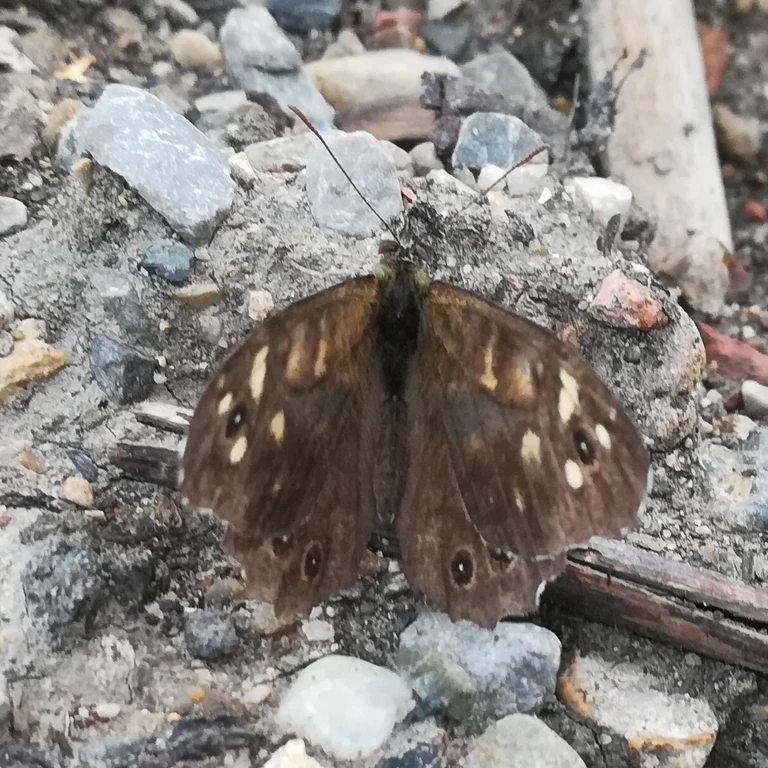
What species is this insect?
Pararge aegeria
